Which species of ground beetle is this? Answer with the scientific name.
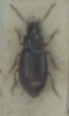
Bradycellus ruficollis
